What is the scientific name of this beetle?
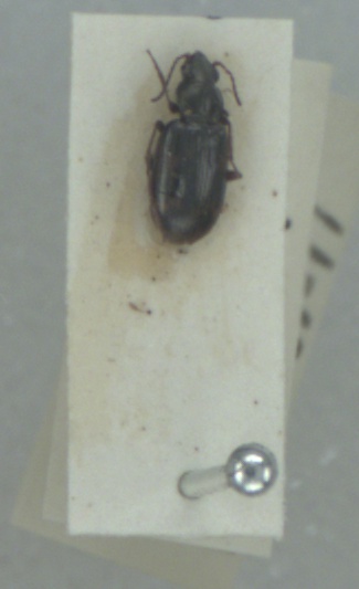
Bembidion varium
